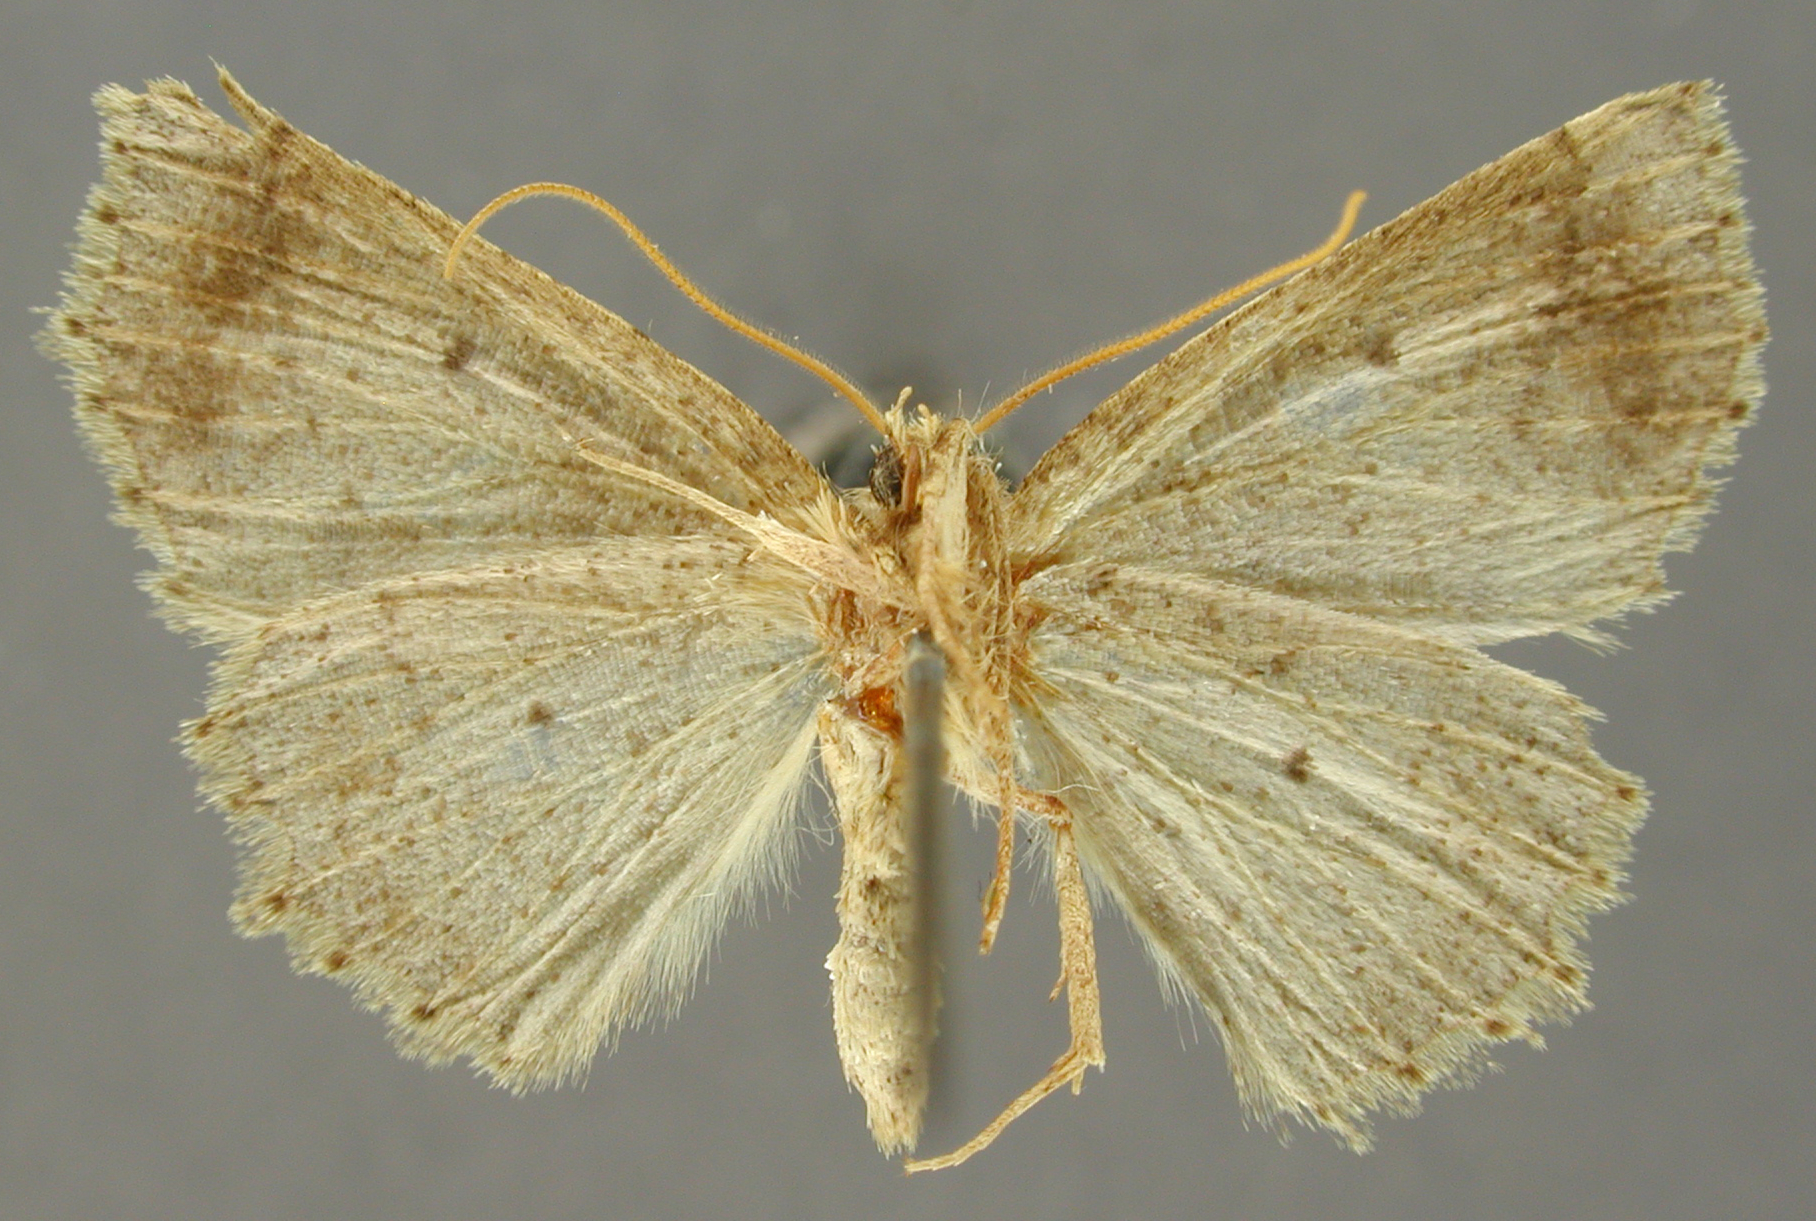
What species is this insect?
Ischnopteris obfuscata
